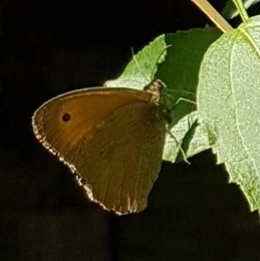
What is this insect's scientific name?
Maniola jurtina
